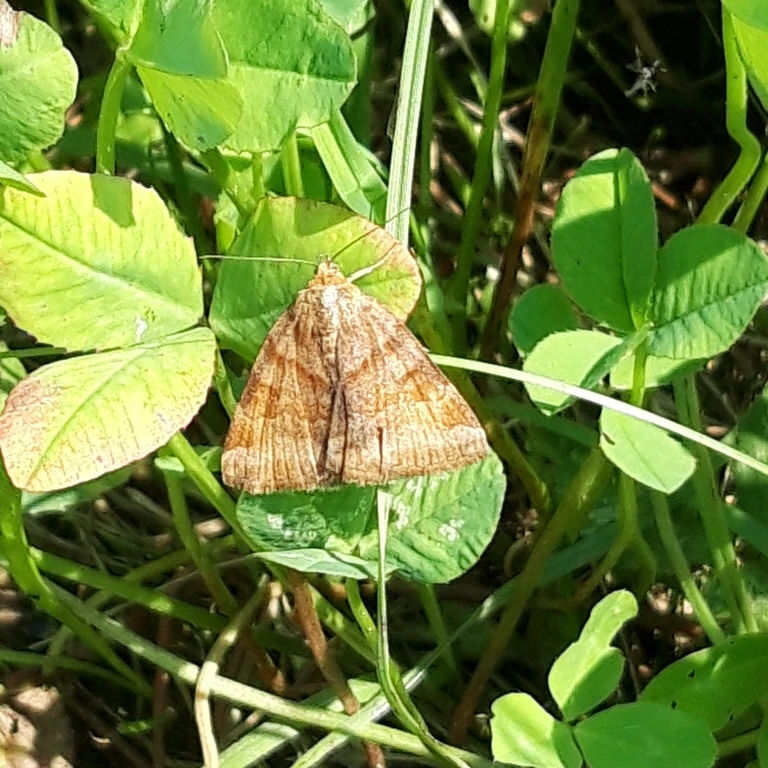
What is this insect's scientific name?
Euclidia glyphica
